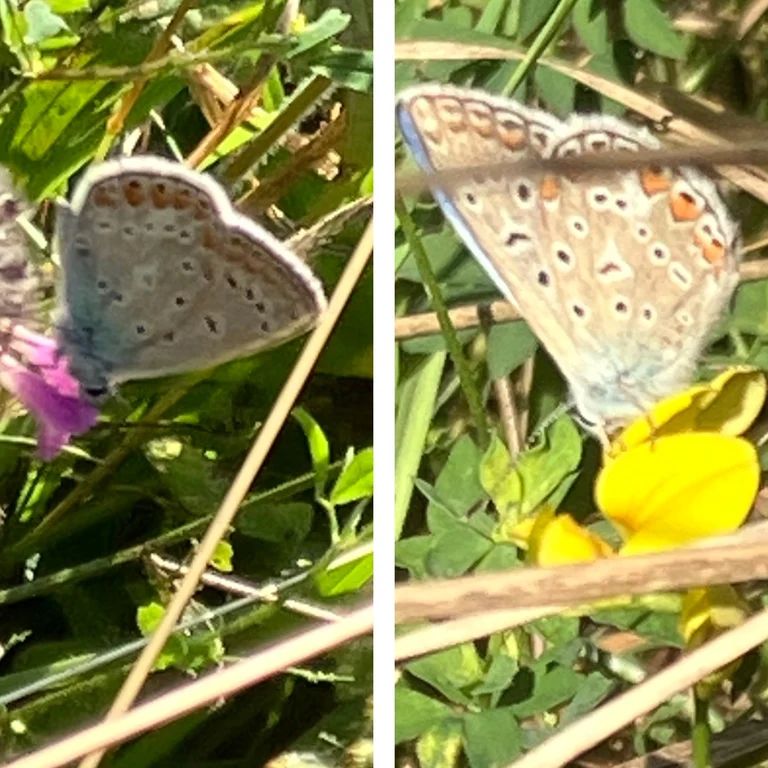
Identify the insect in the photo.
Polyommatus icarus
